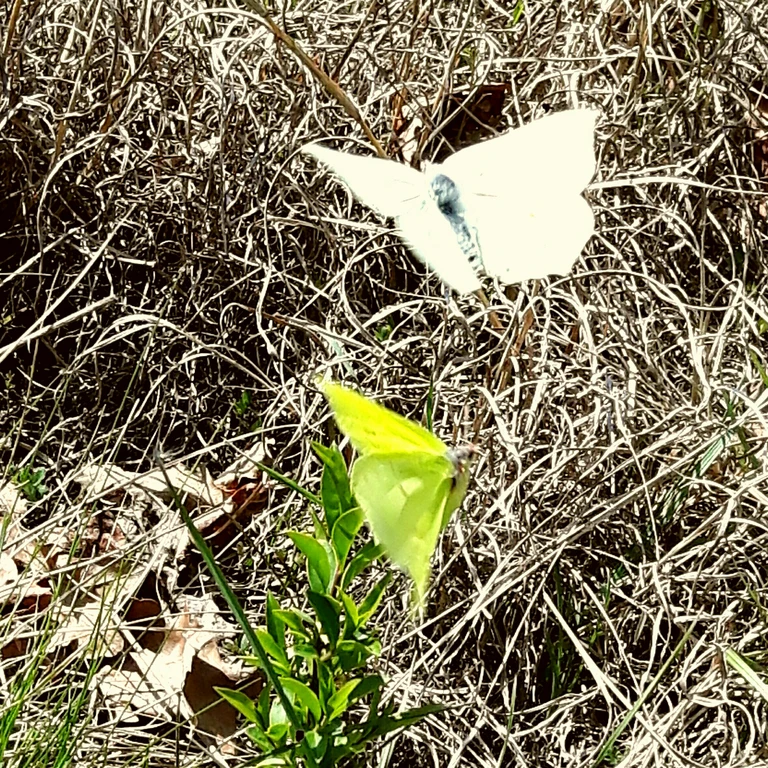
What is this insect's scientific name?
Gonepteryx rhamni
